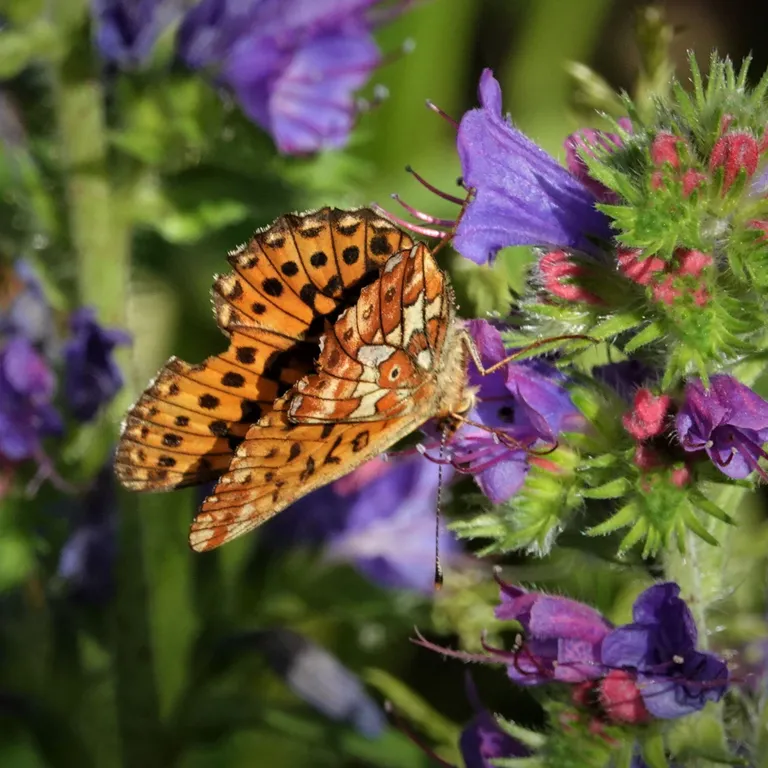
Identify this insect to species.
Boloria euphrosyne (also Clossiana euphrosyne)
